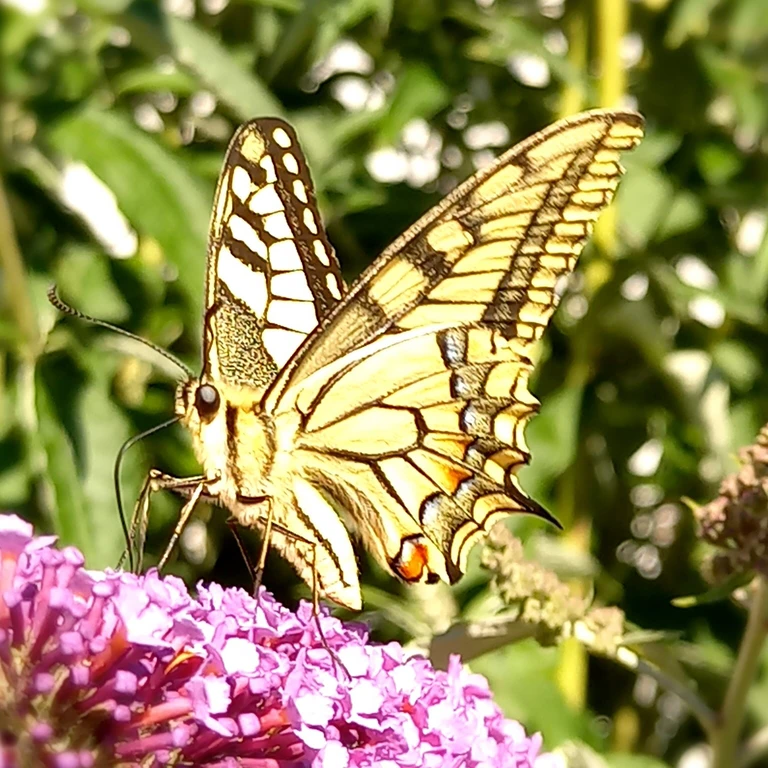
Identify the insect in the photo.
Papilio machaon
